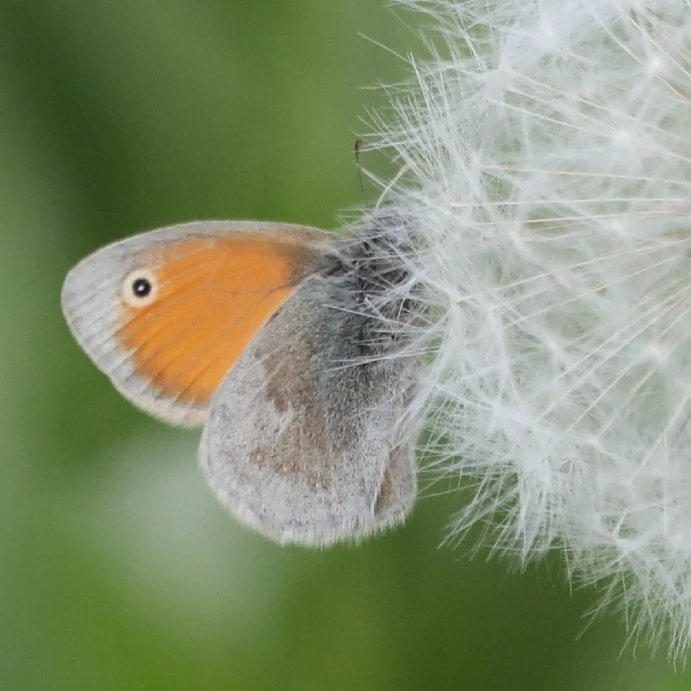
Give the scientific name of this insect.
Coenonympha pamphilus
